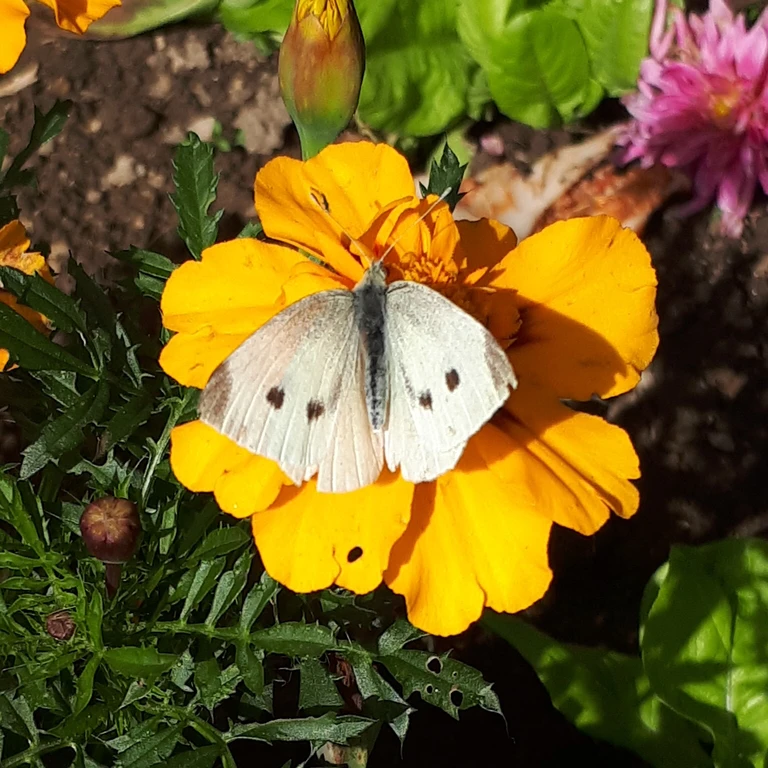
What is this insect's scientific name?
Pieris rapae
